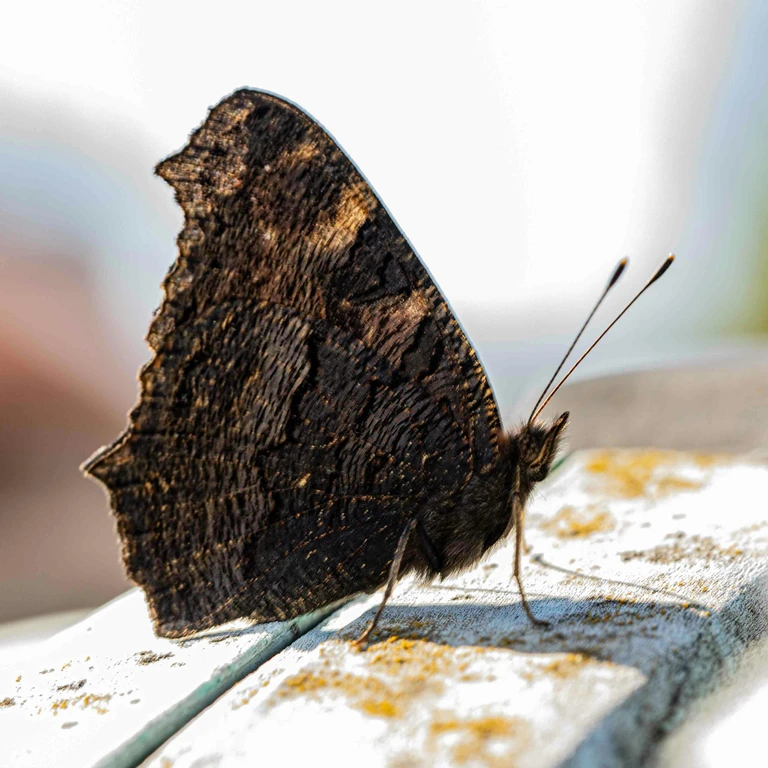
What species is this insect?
Aglais io
